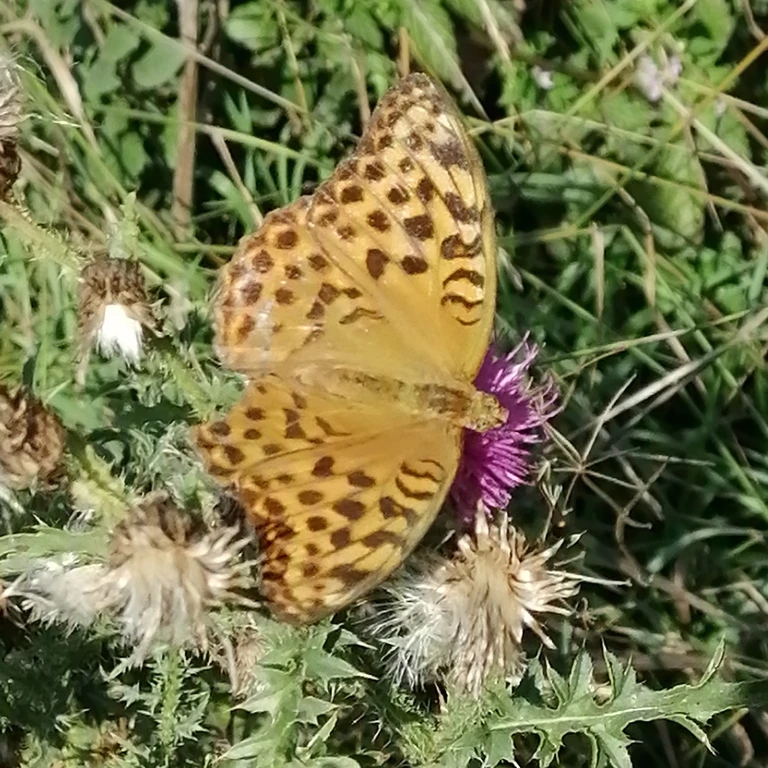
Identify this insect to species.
Argynnis paphia
